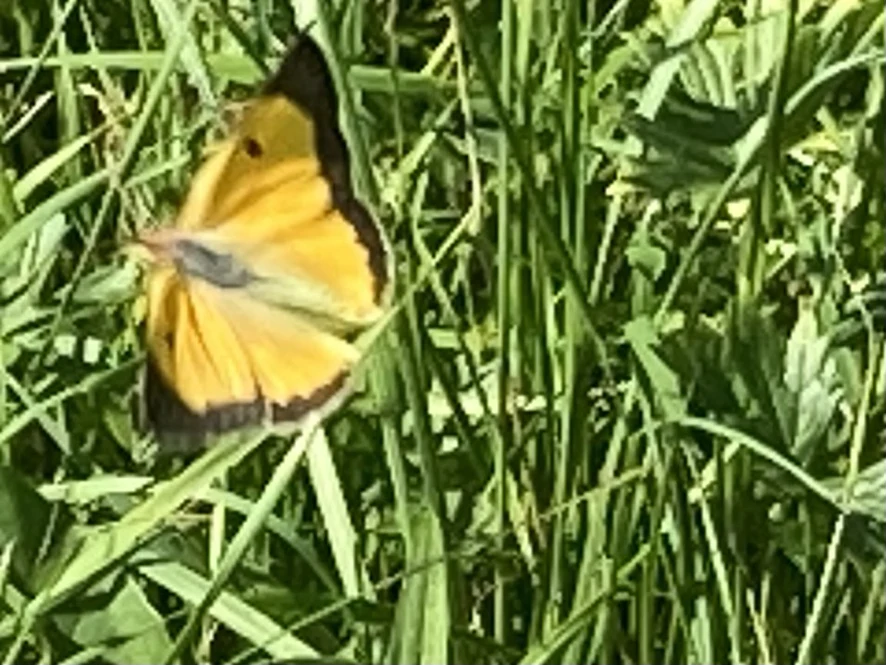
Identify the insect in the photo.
Colias croceus
